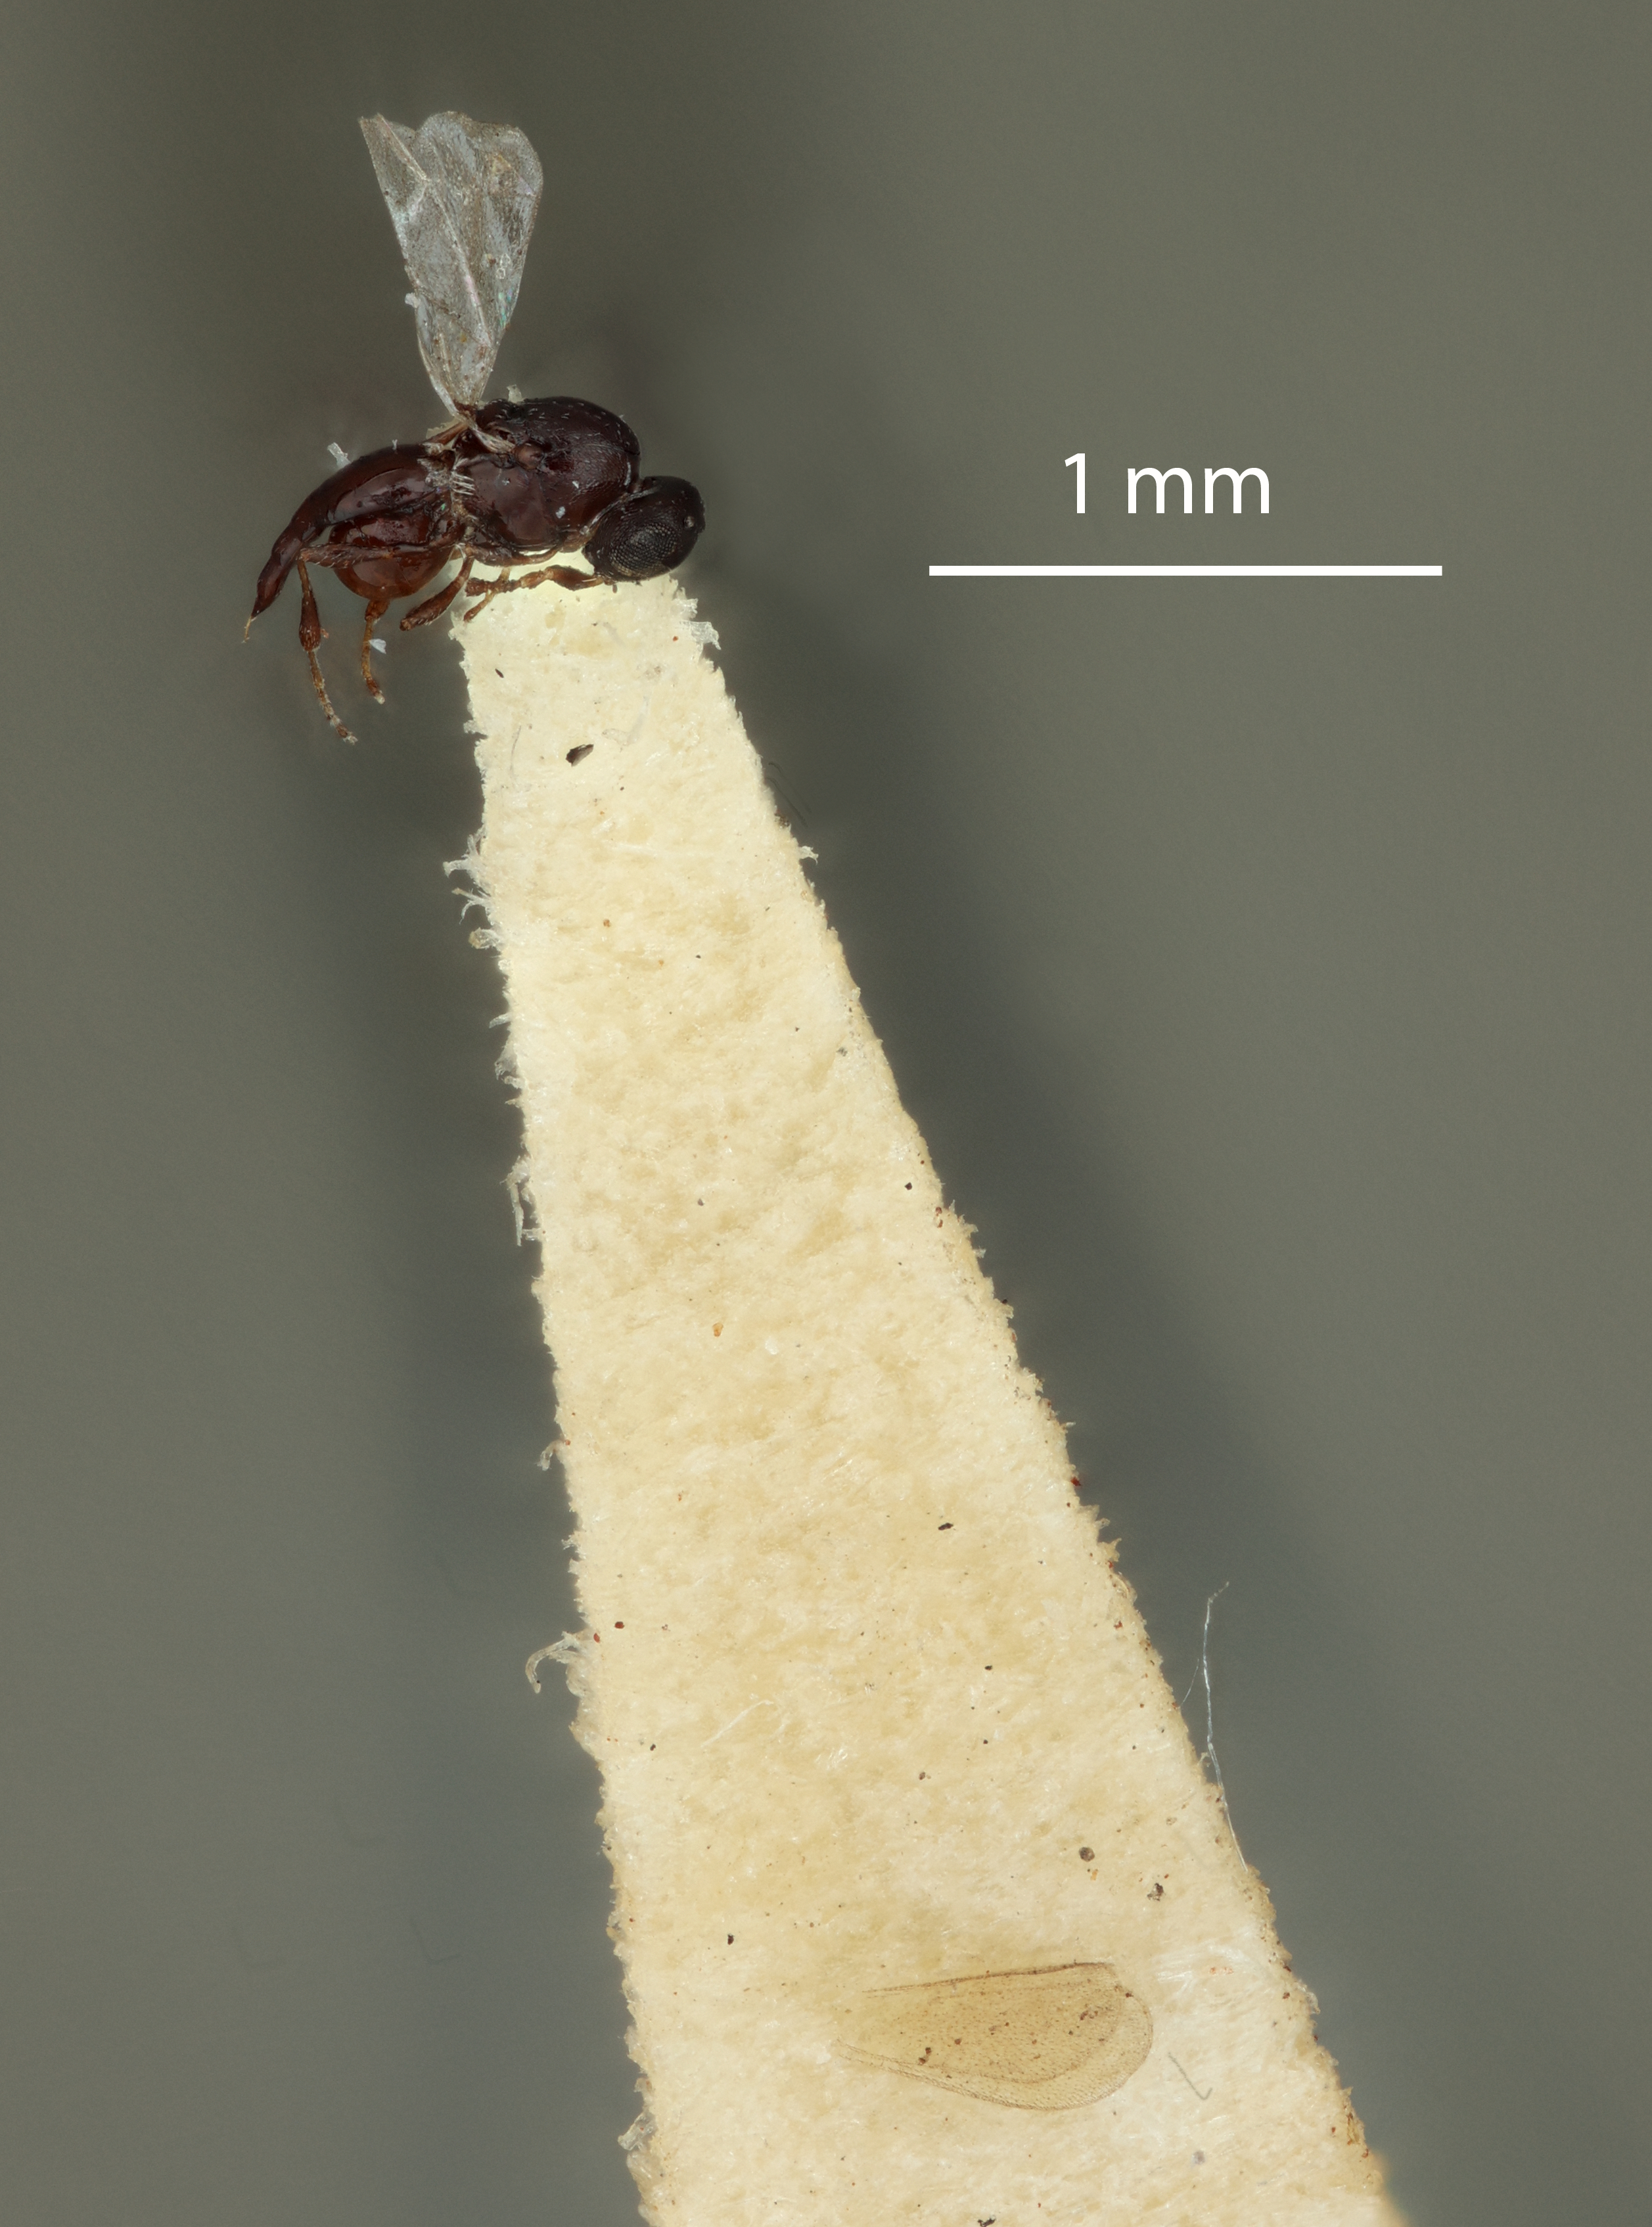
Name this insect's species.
Sactogaster anomaliventris
